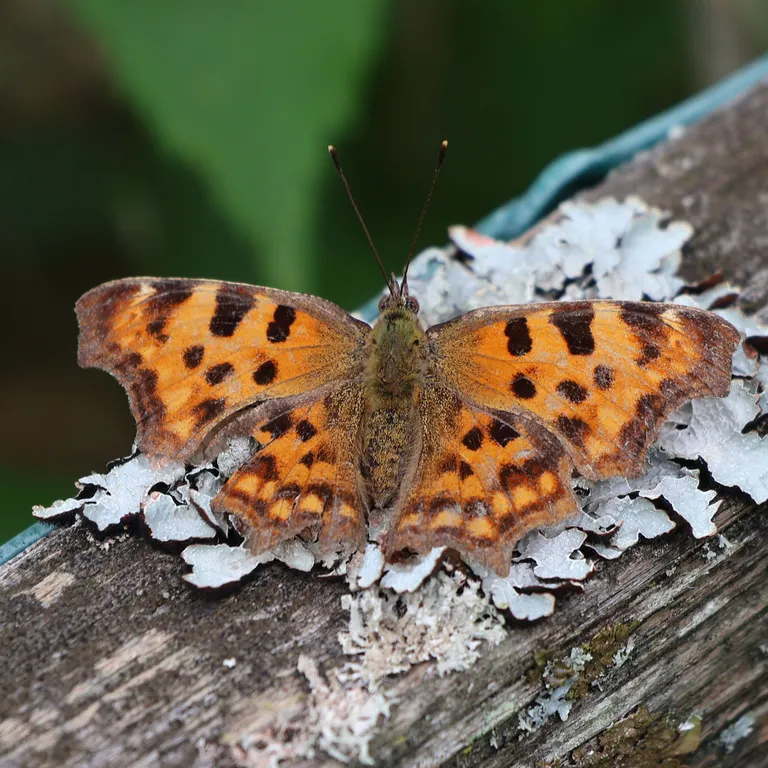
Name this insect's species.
Polygonia c-album
